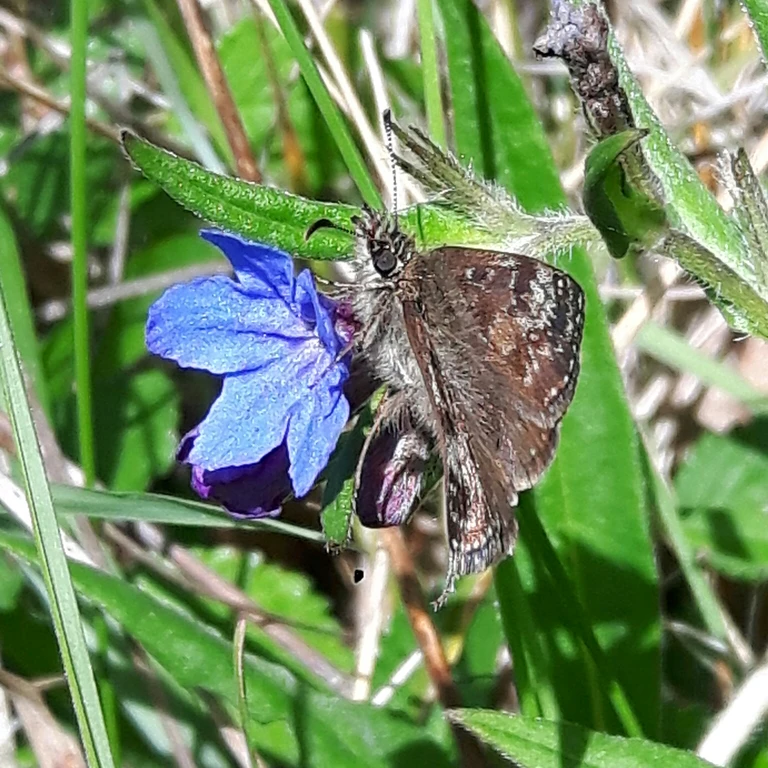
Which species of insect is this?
Erynnis tages
